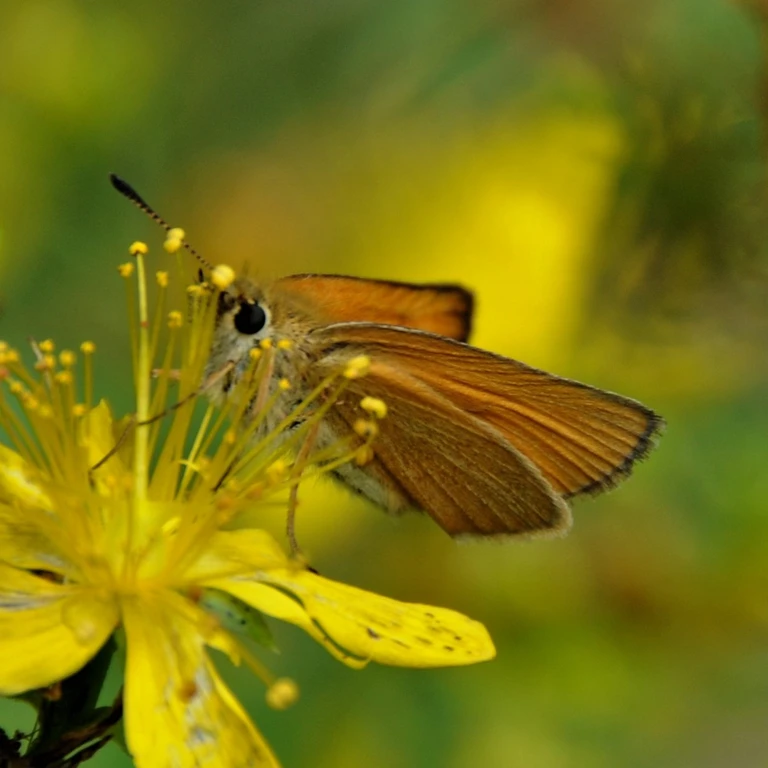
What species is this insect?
Thymelicus lineola
